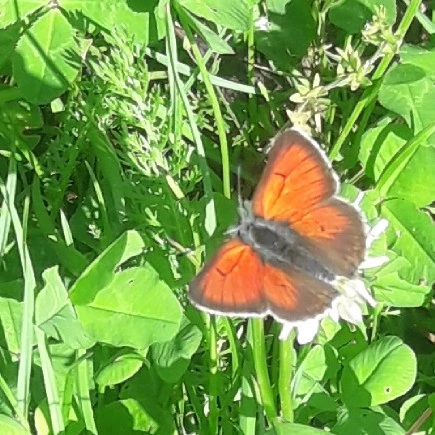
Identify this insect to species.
Lycaena hippothoe (also Palaeochrysophanus hippothoe)
